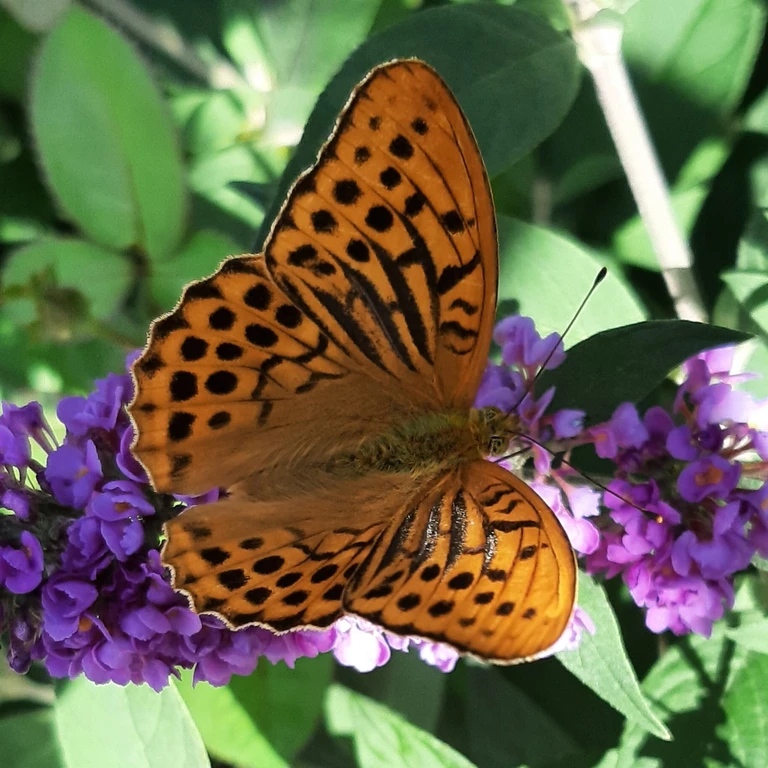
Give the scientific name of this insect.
Argynnis paphia
